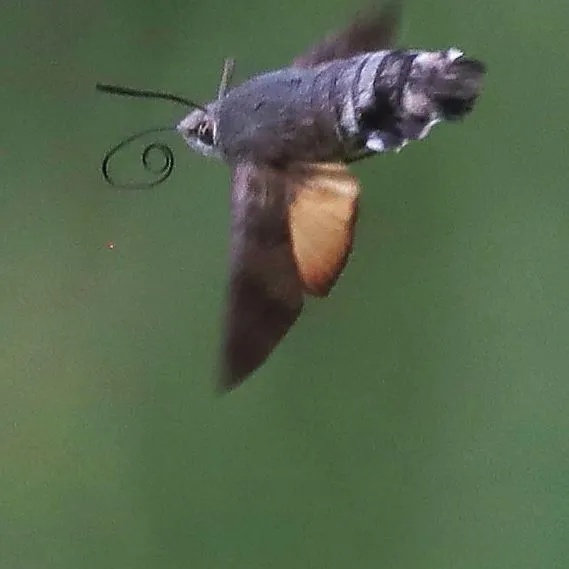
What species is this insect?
Macroglossum stellatarum
